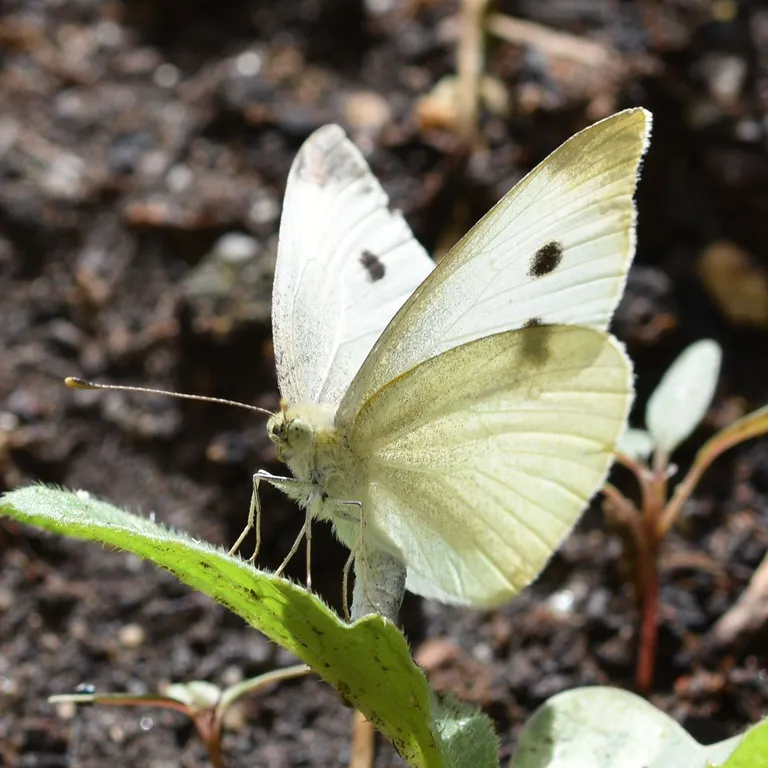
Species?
Pieris rapae
